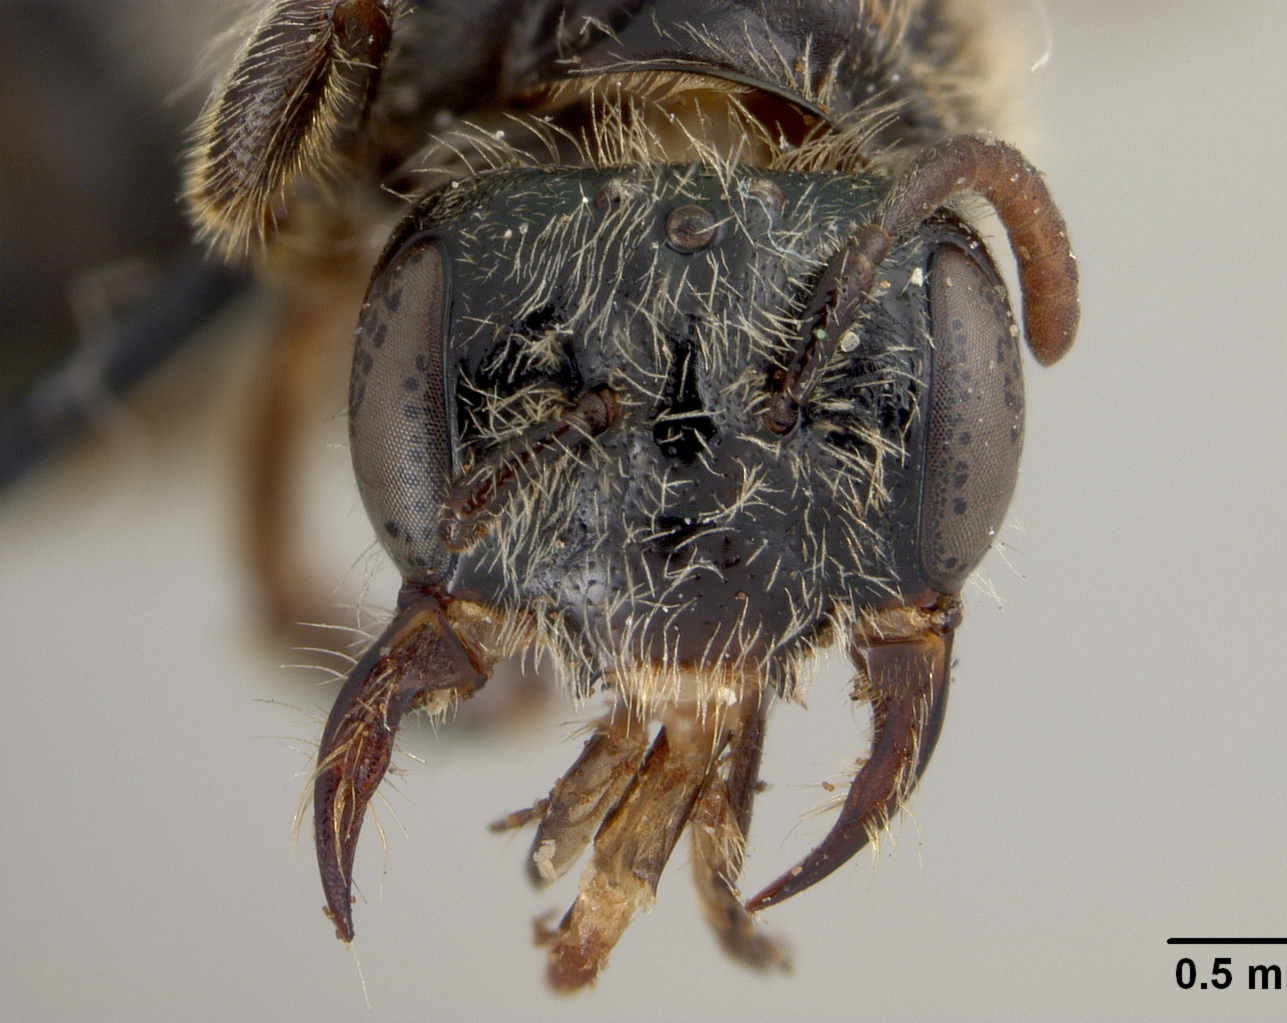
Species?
Birkmania andrenoides
